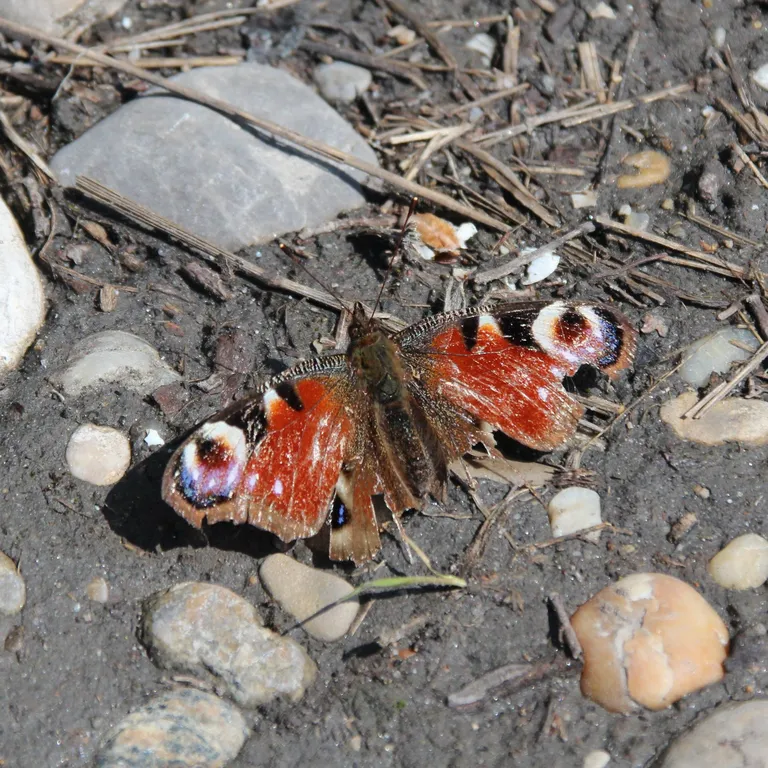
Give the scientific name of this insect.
Aglais io
